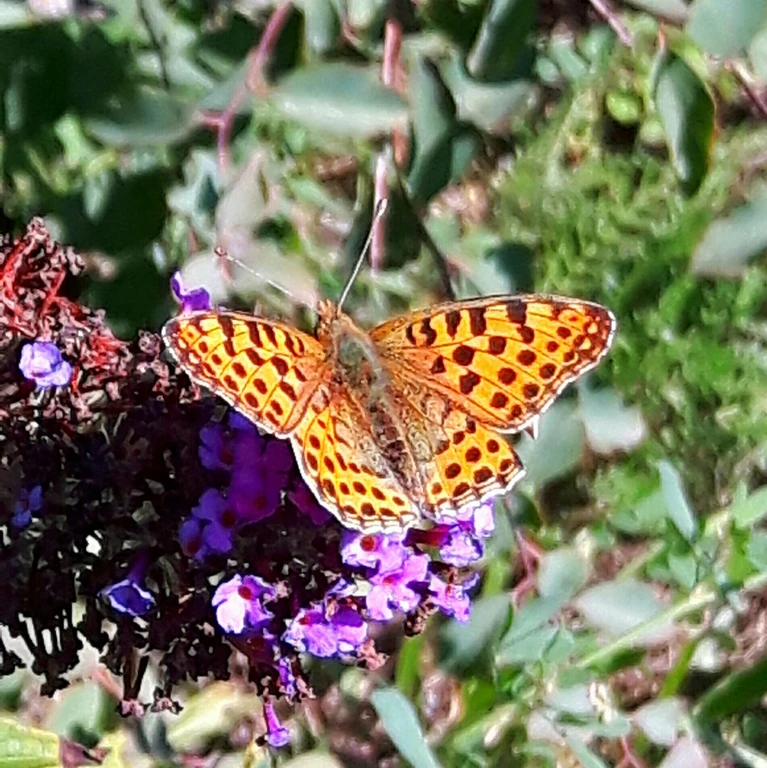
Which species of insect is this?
Issoria lathonia
